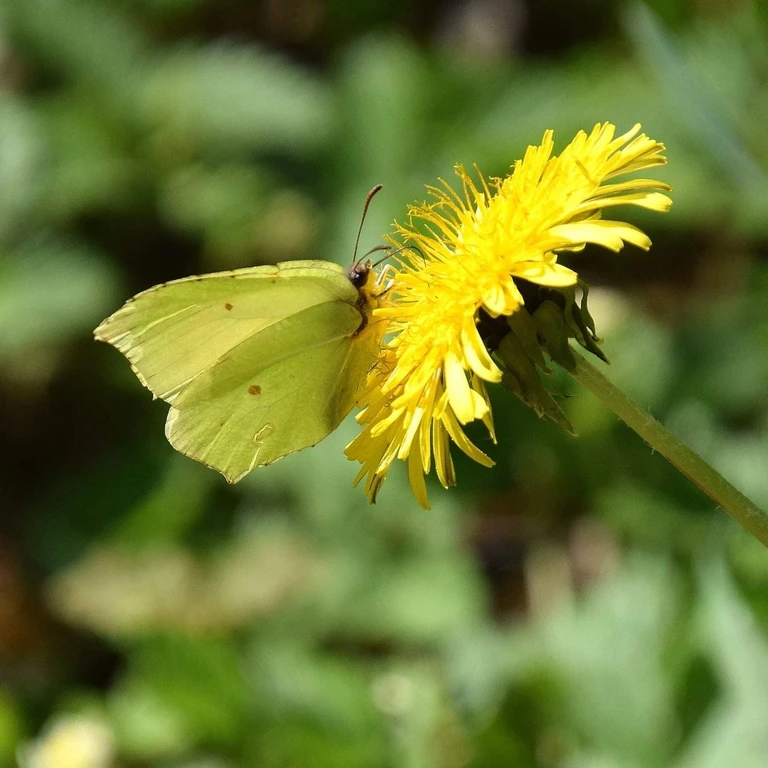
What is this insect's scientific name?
Gonepteryx rhamni
